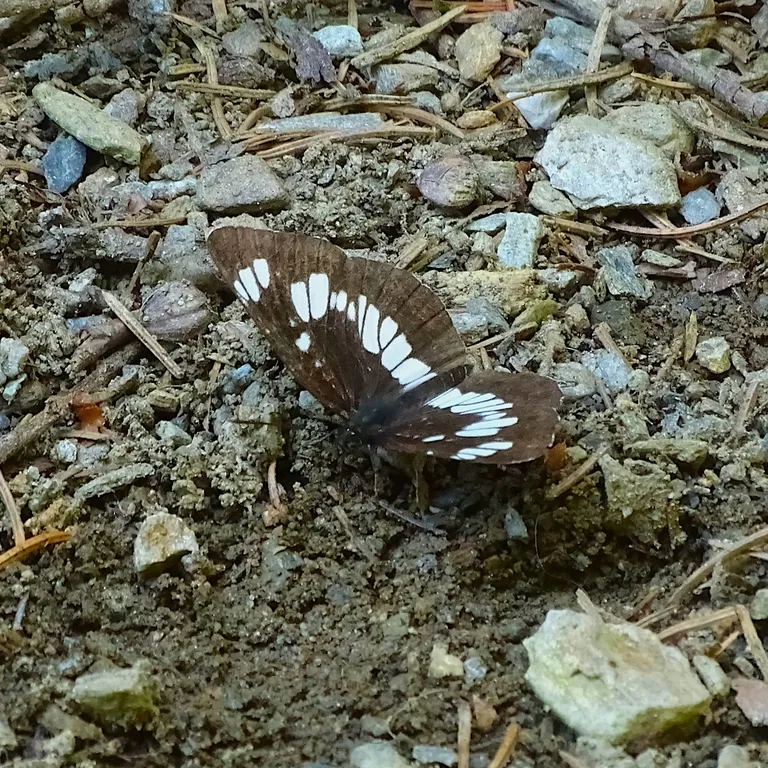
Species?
Neptis rivularis
